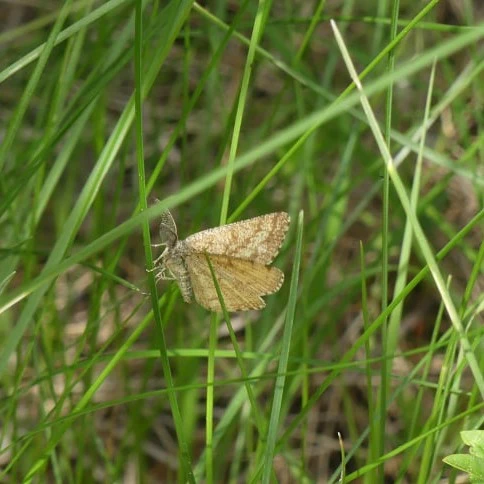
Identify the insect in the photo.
Ematurga atomaria
